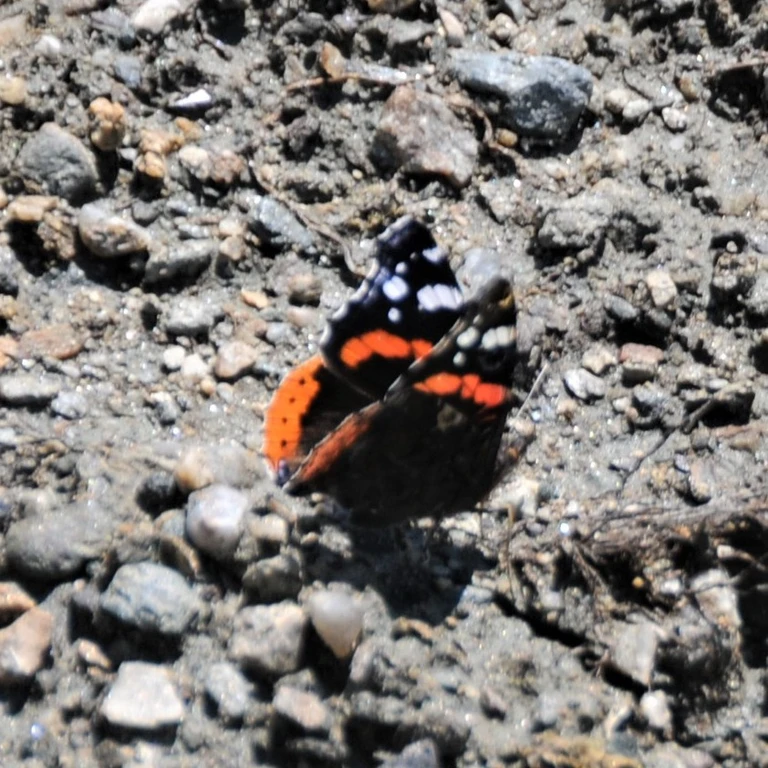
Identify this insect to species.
Vanessa atalanta
